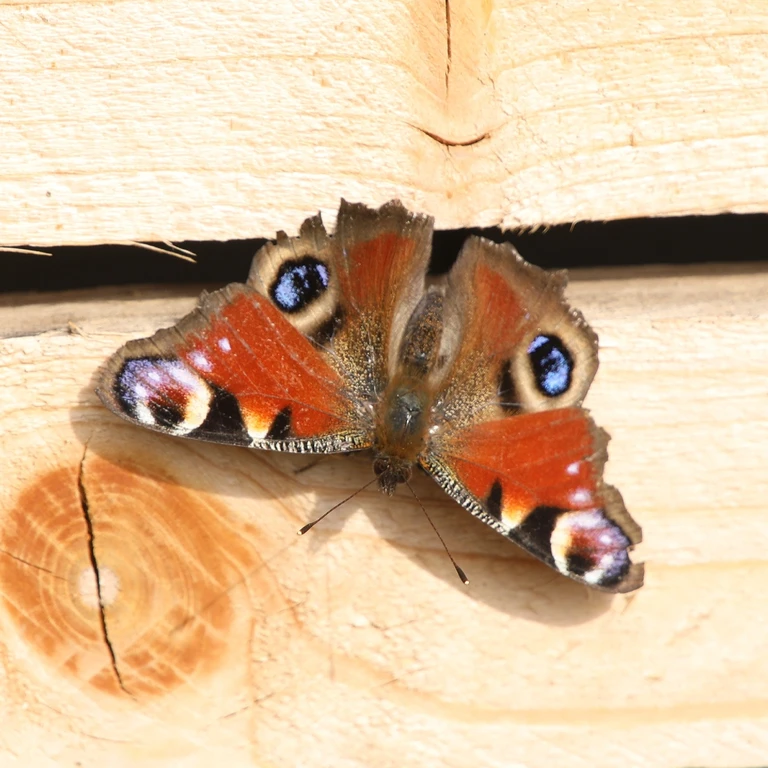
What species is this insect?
Aglais io
